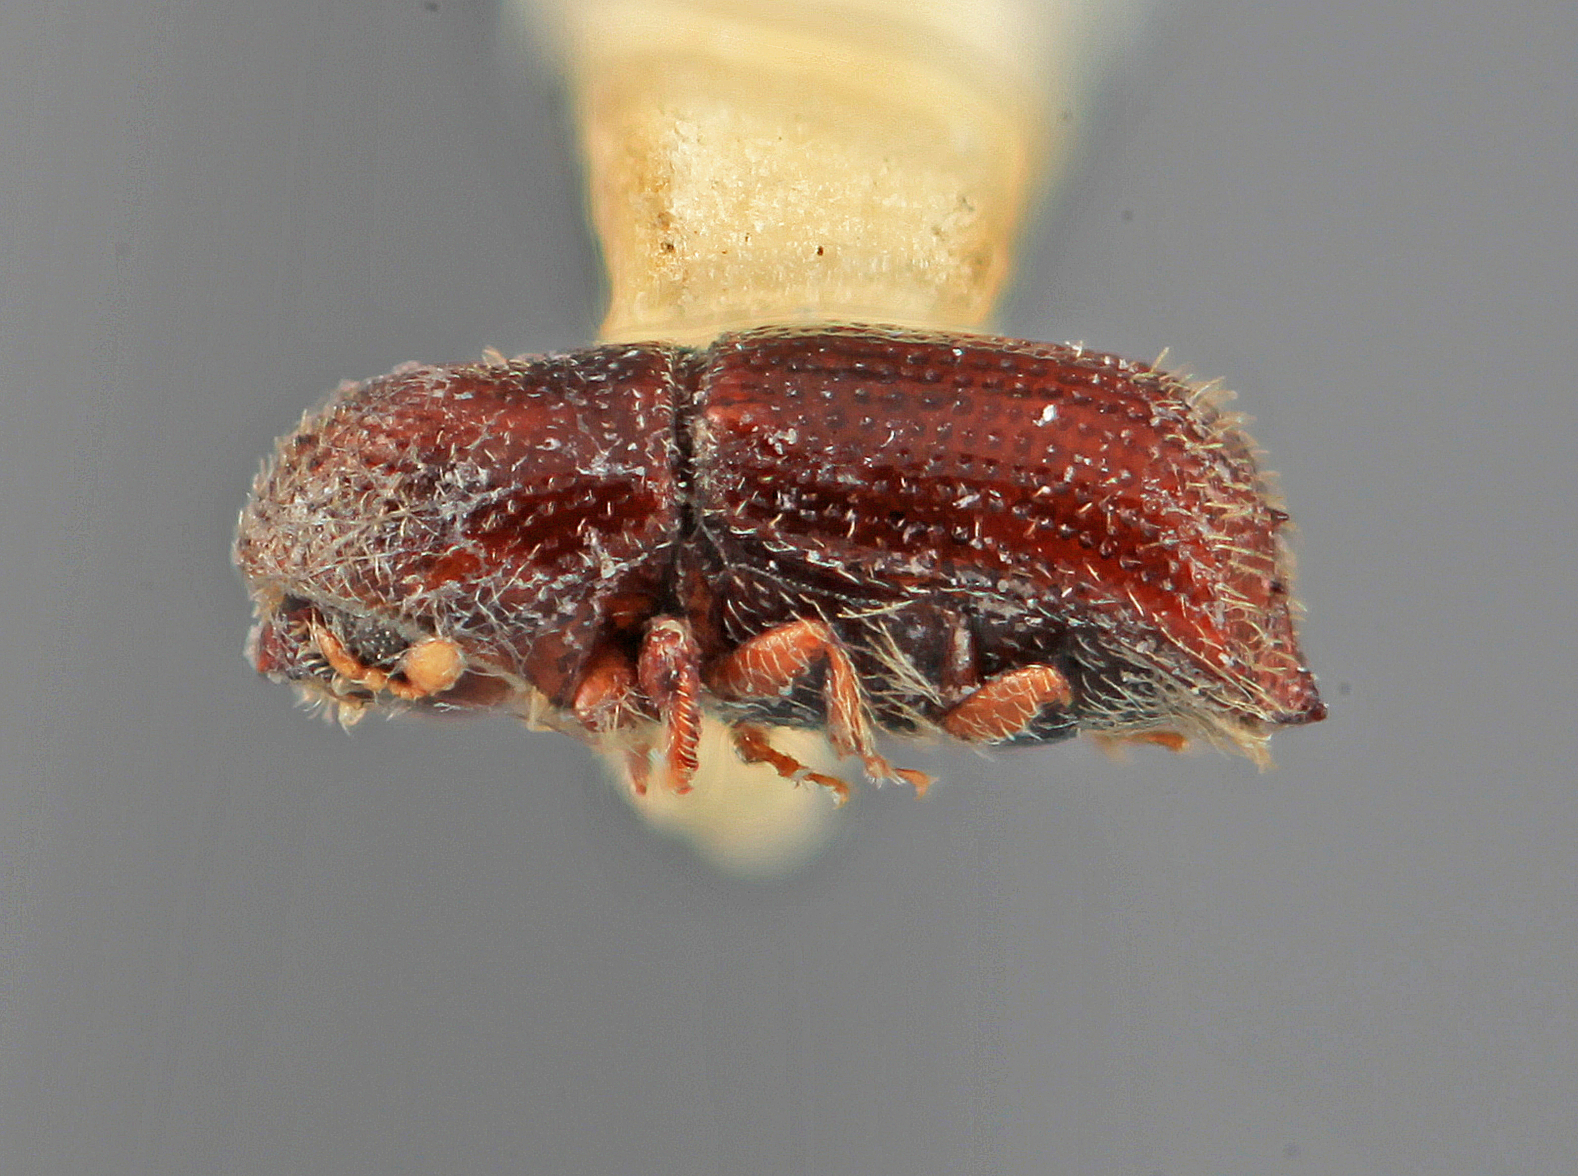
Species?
Phloeocleptus parvus
